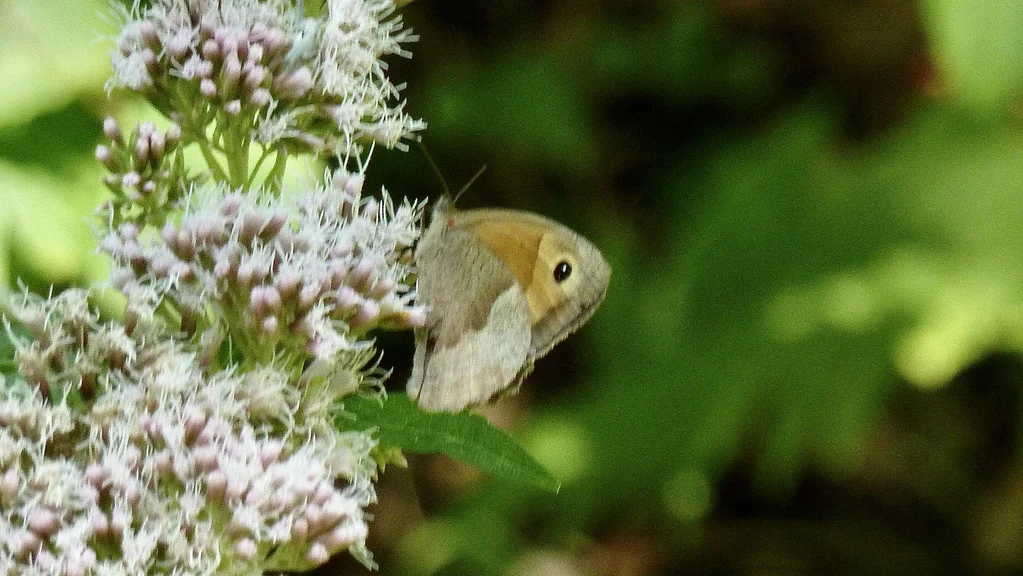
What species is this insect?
Maniola jurtina
